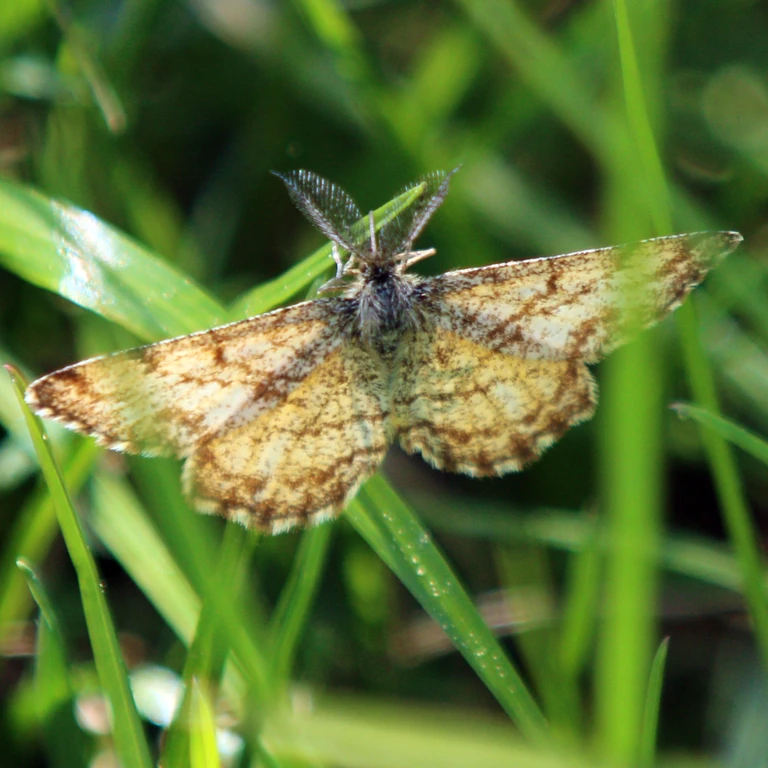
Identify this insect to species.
Ematurga atomaria
